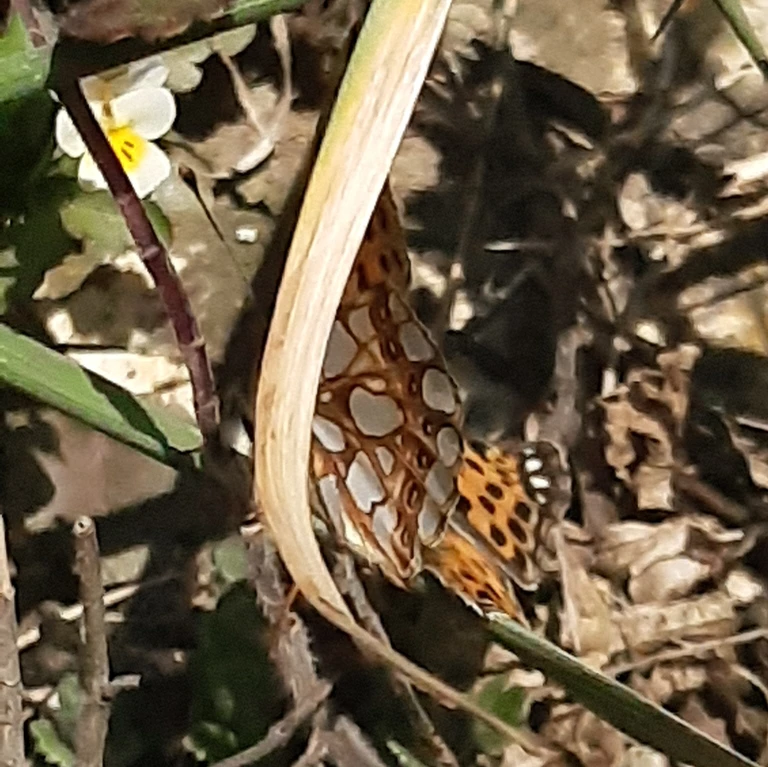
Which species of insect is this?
Issoria lathonia
